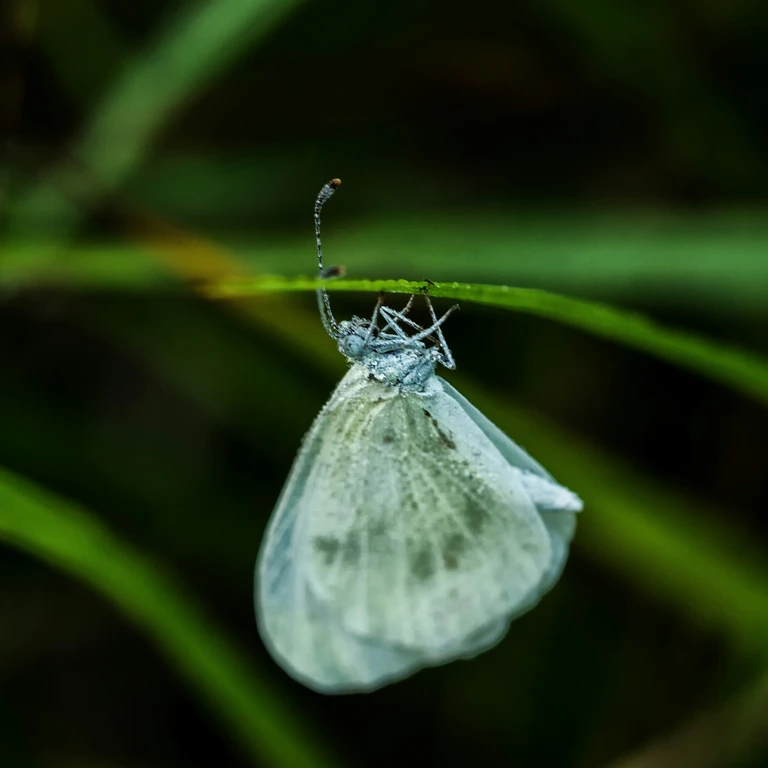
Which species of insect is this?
Leptidea sinapis/juvernica
